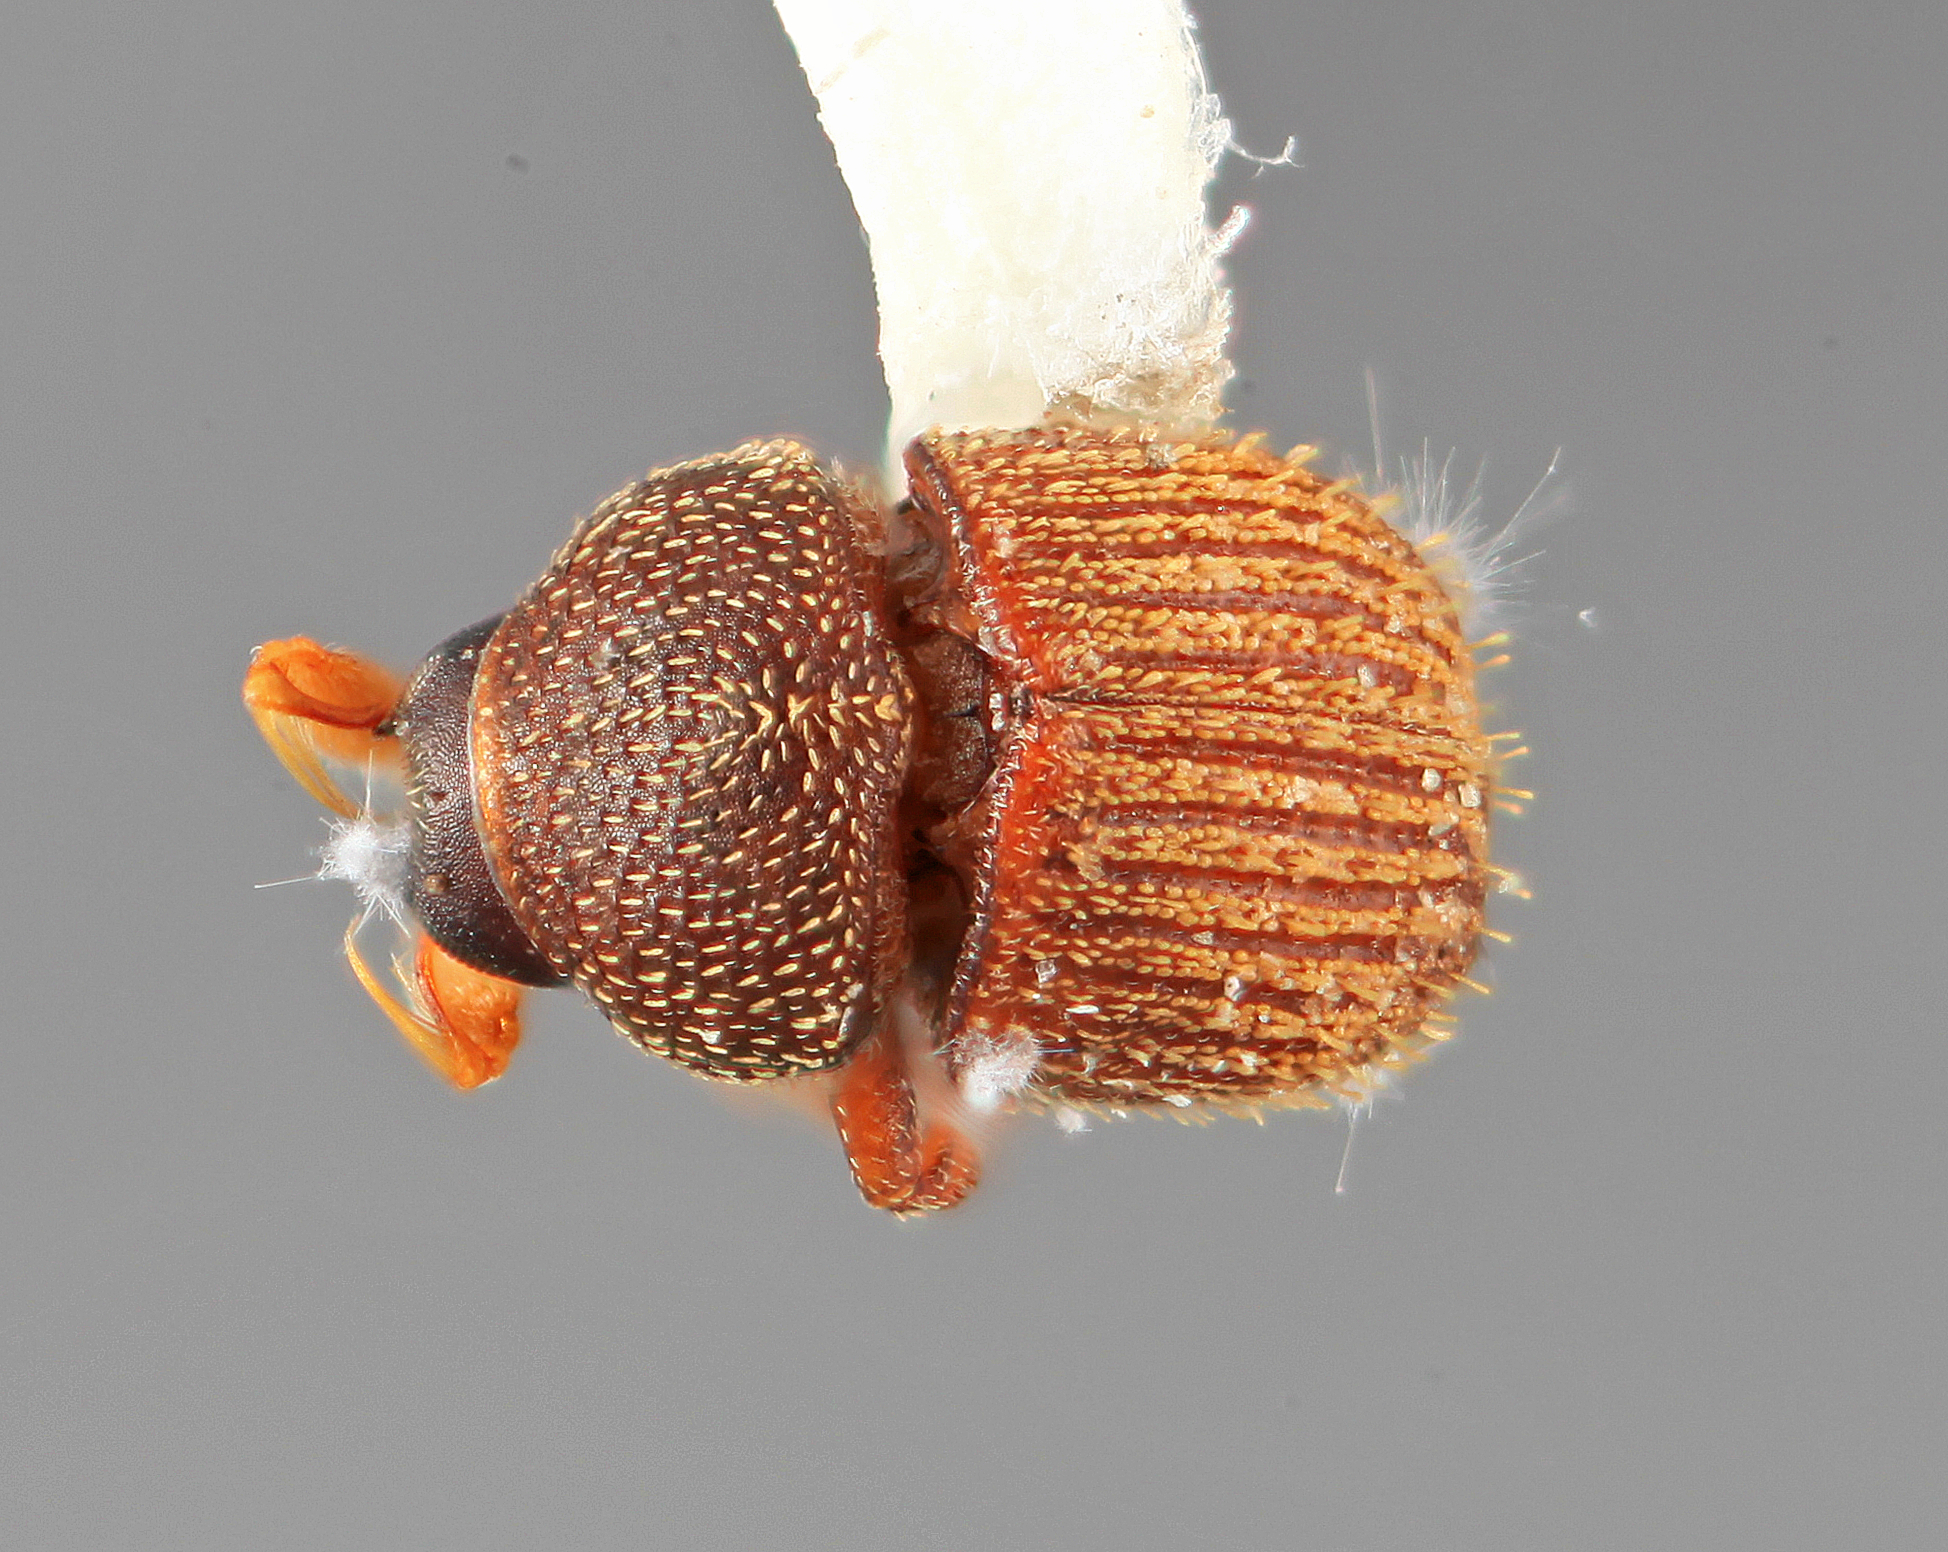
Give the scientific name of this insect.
Chramesus peniculus
